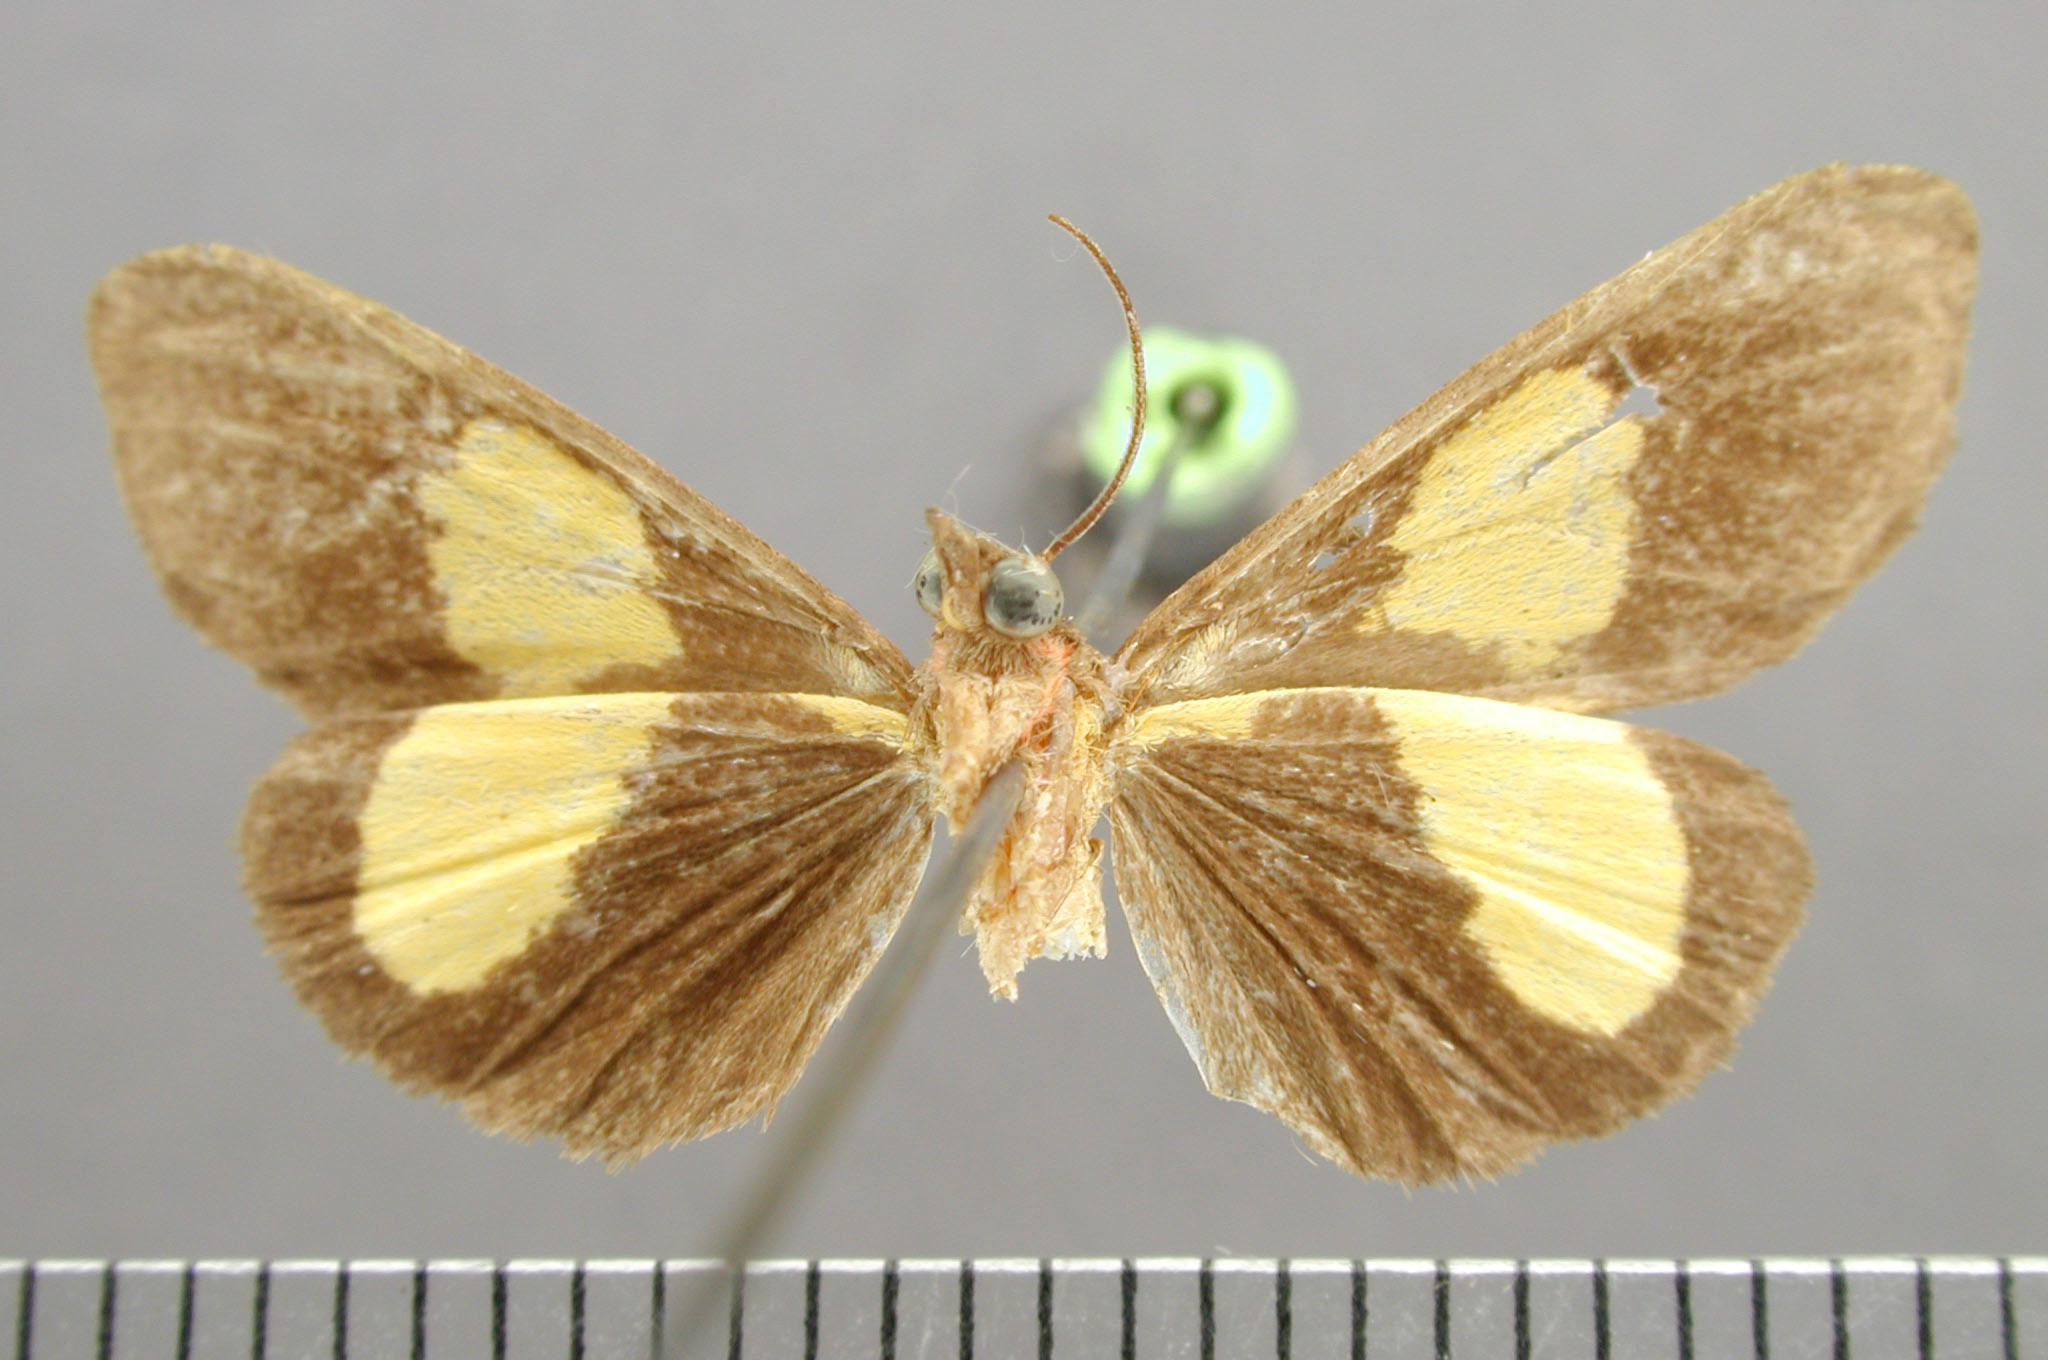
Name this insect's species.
Virbia fluminea
